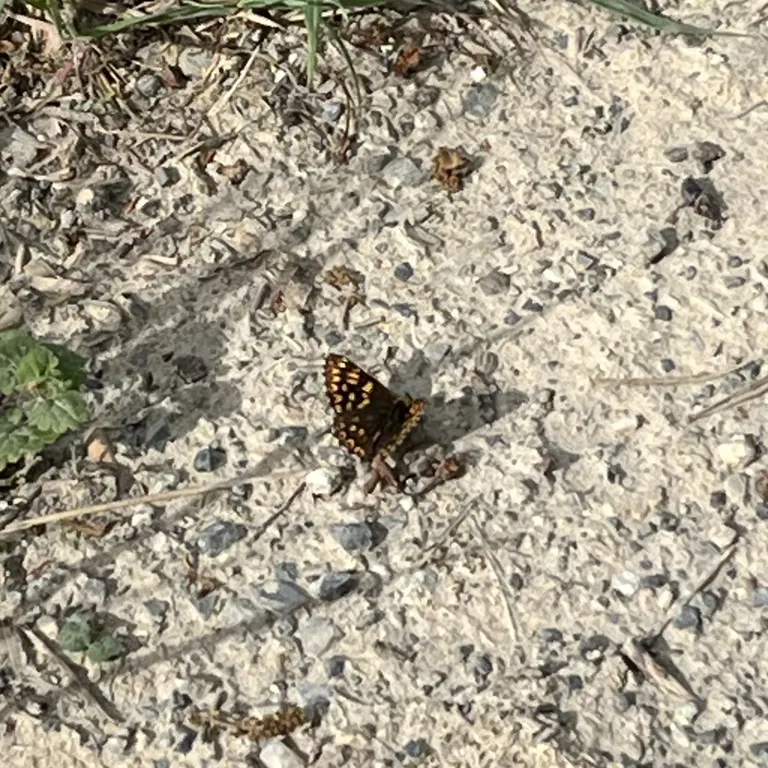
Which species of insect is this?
Hamearis lucina
